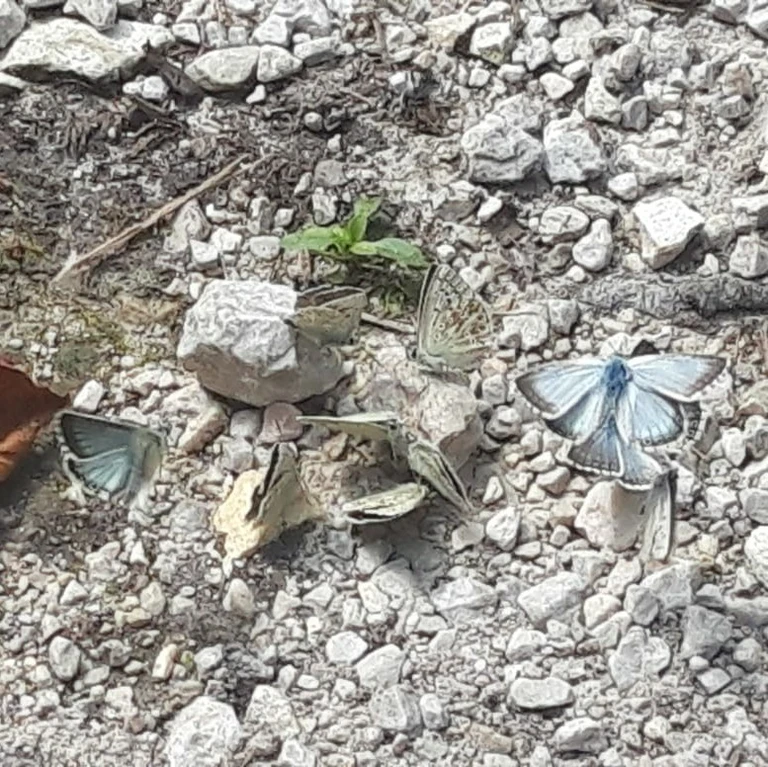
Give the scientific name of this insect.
Lysandra coridon
